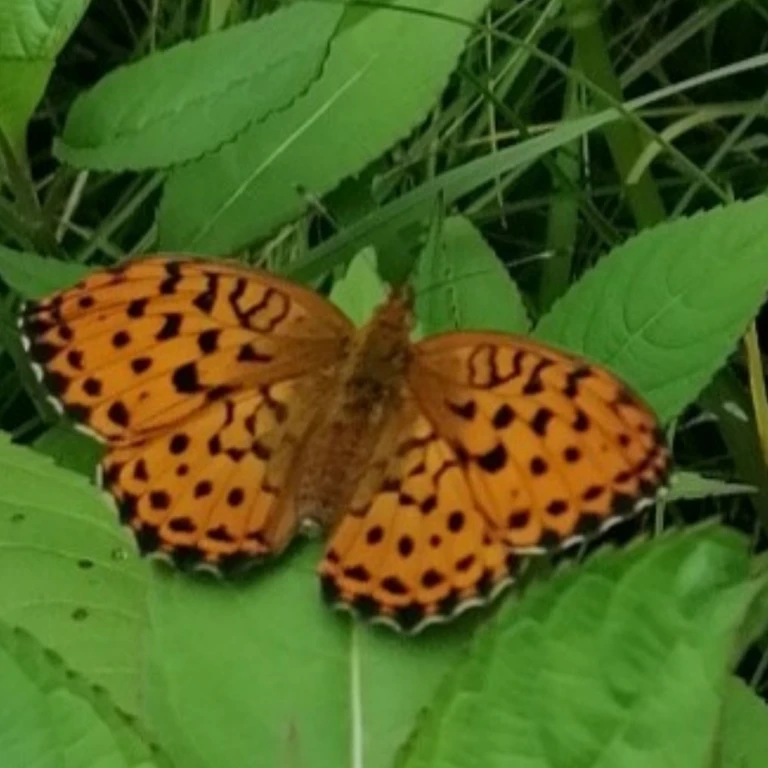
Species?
Brenthis daphne
